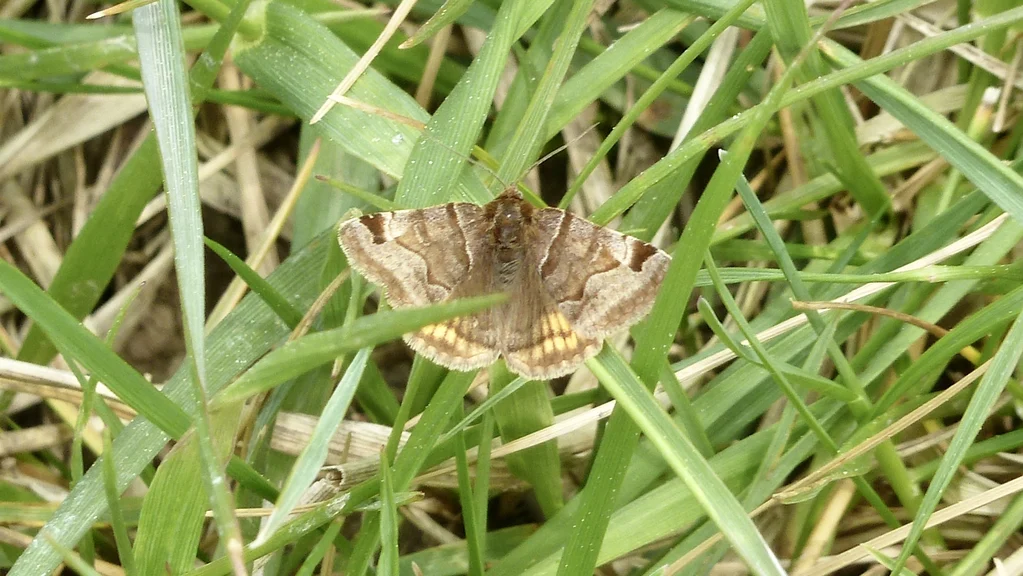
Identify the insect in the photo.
Euclidia glyphica
